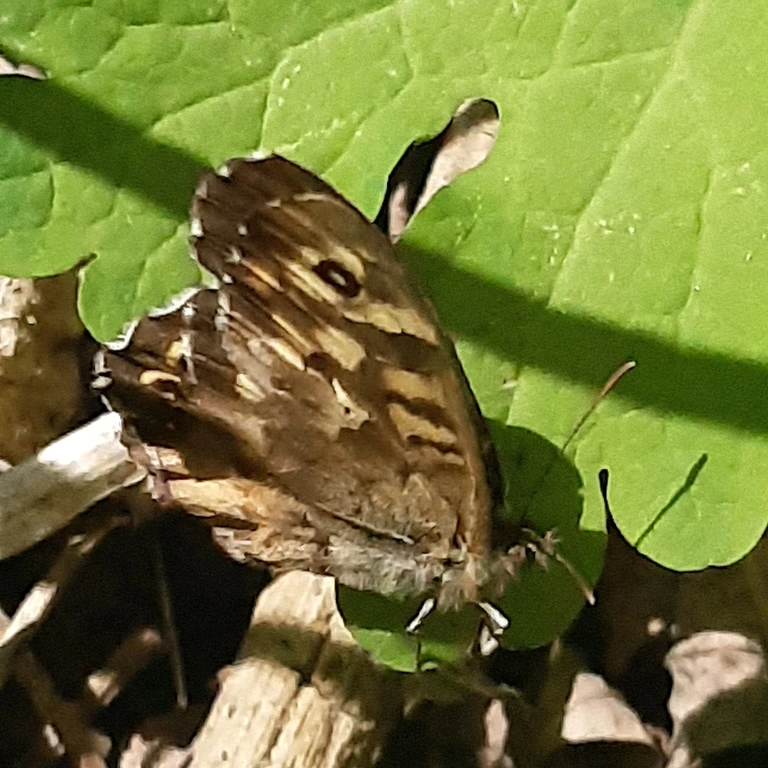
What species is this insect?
Pararge aegeria
